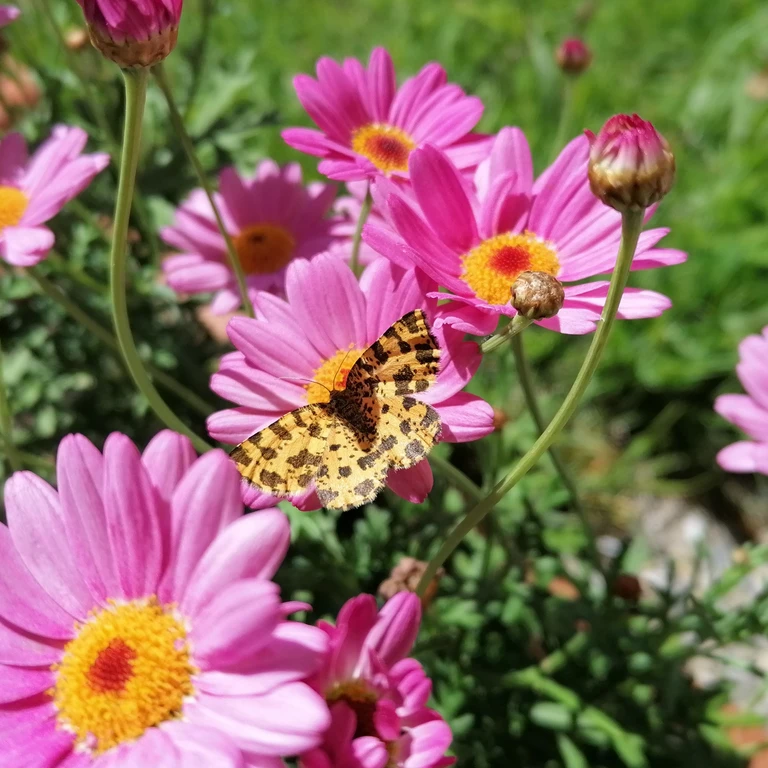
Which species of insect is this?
Pseudopanthera macularia
